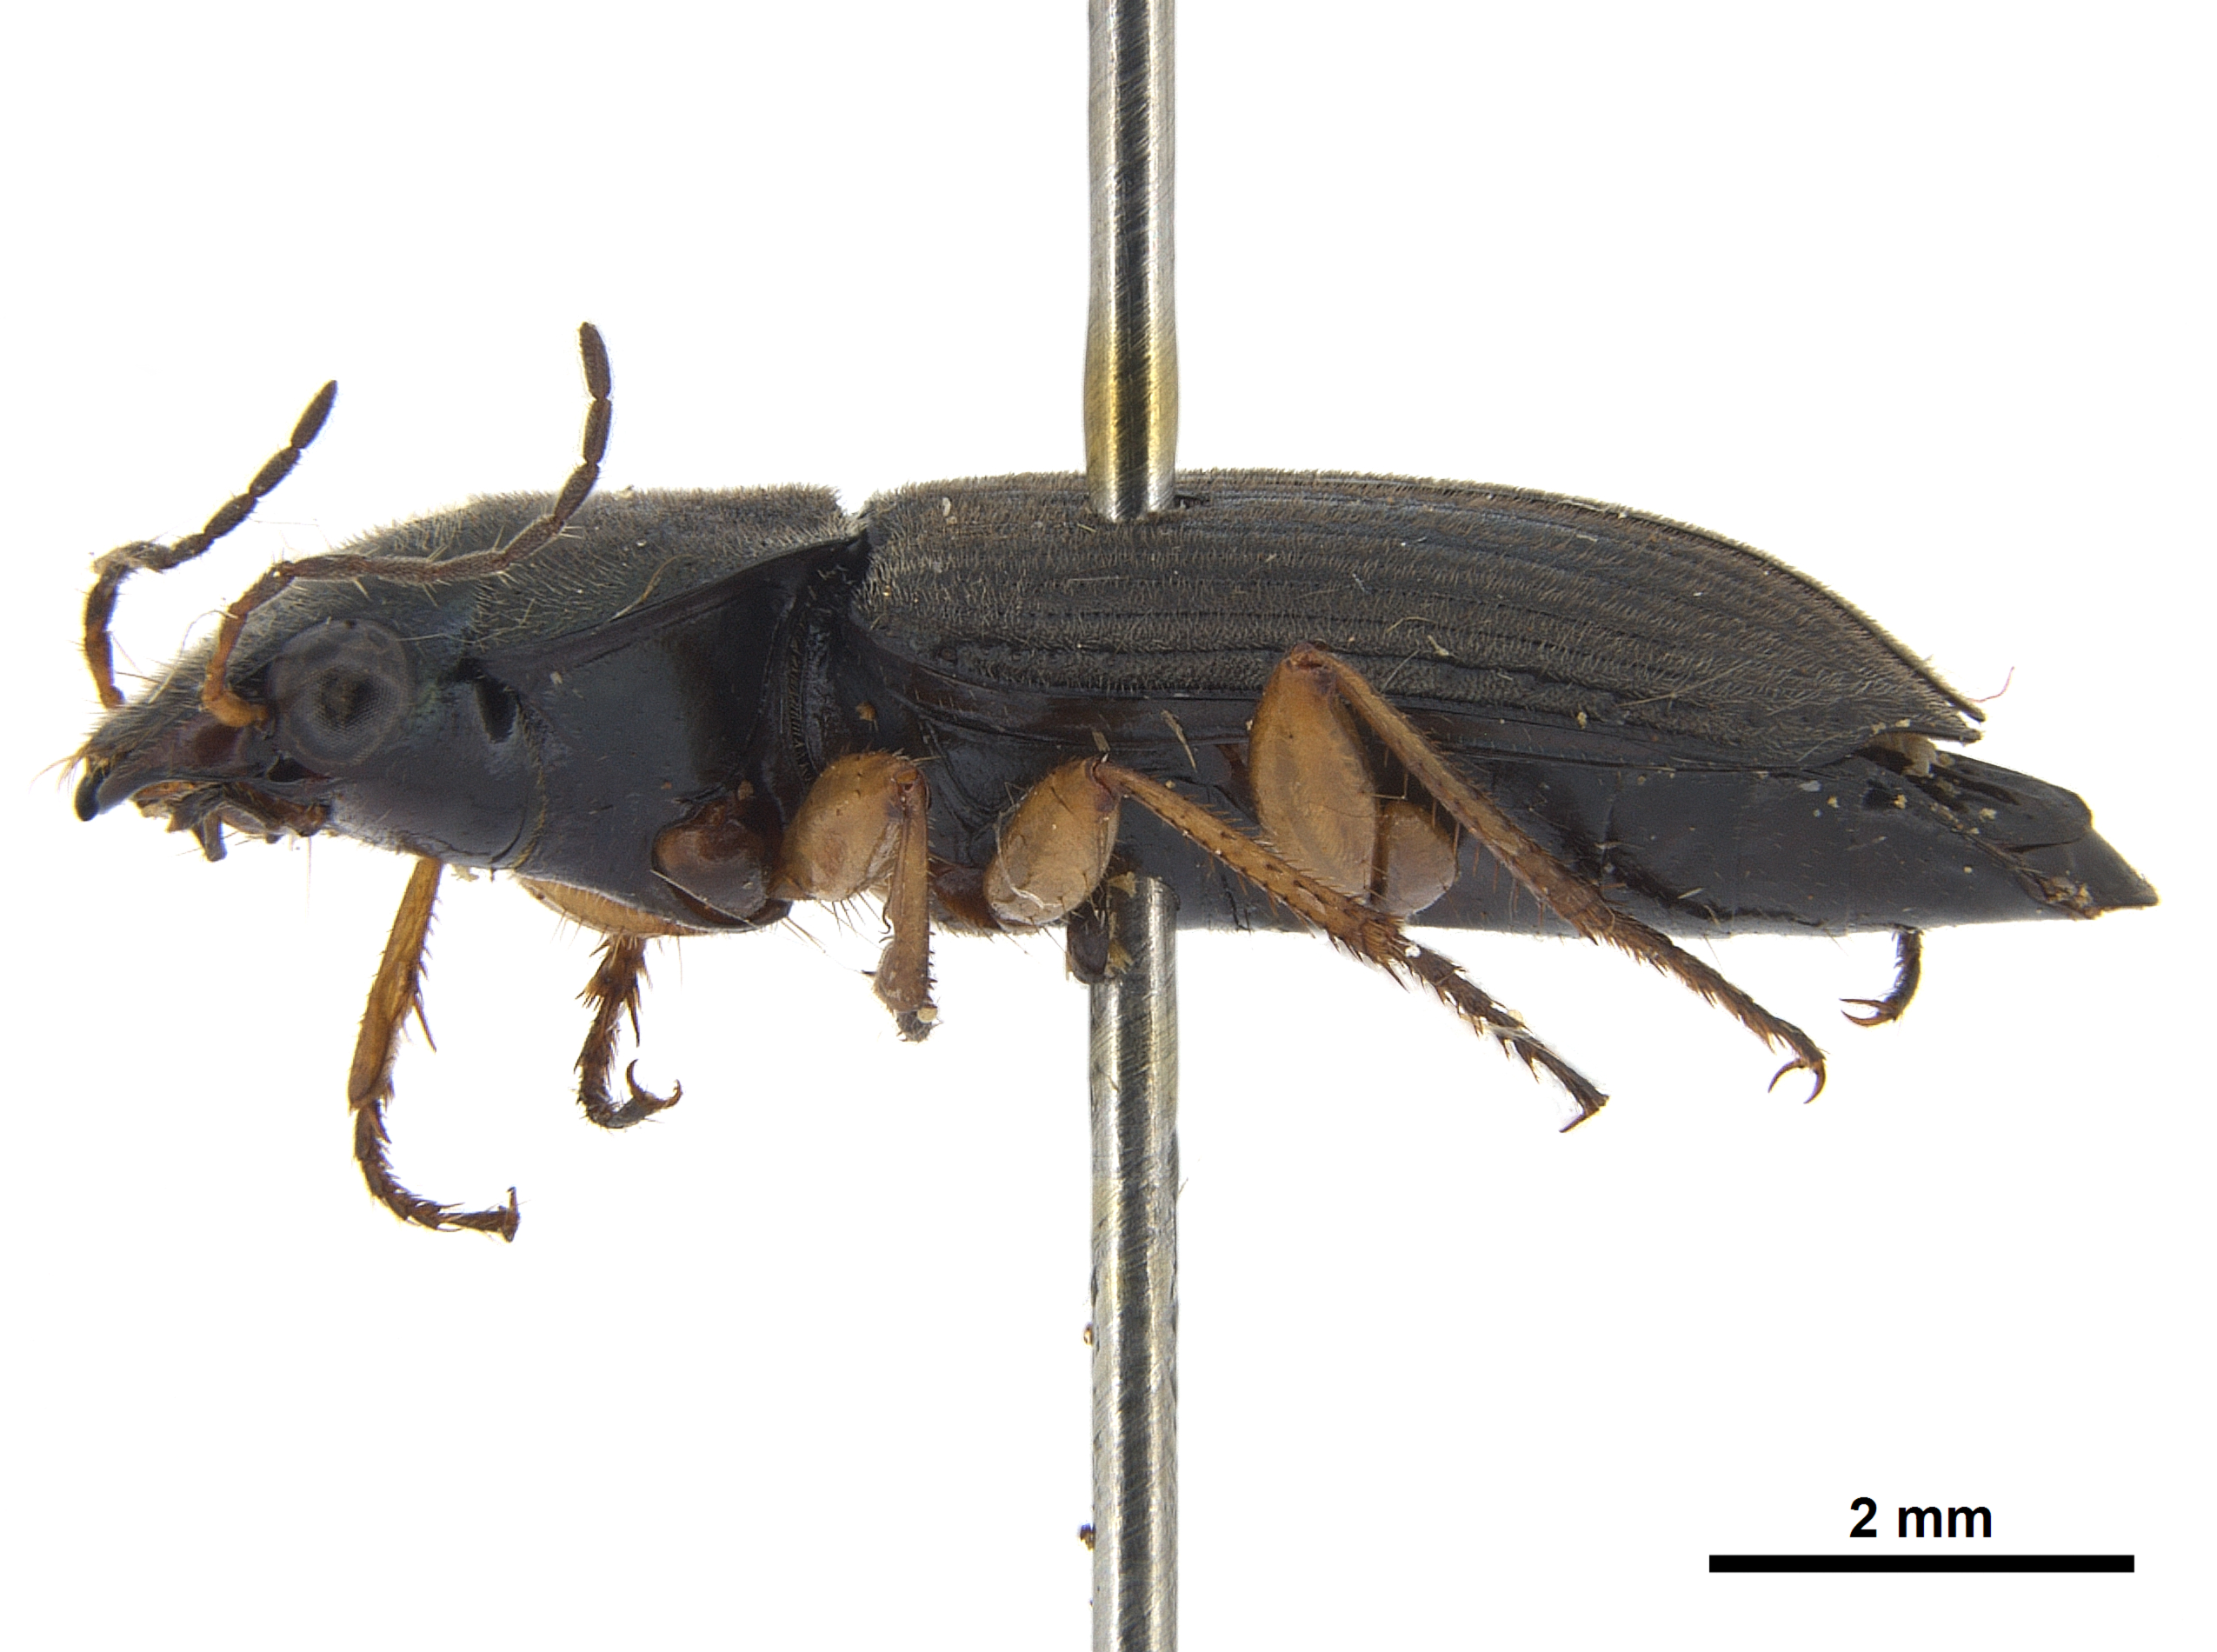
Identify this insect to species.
Platymetopus flavilabris
